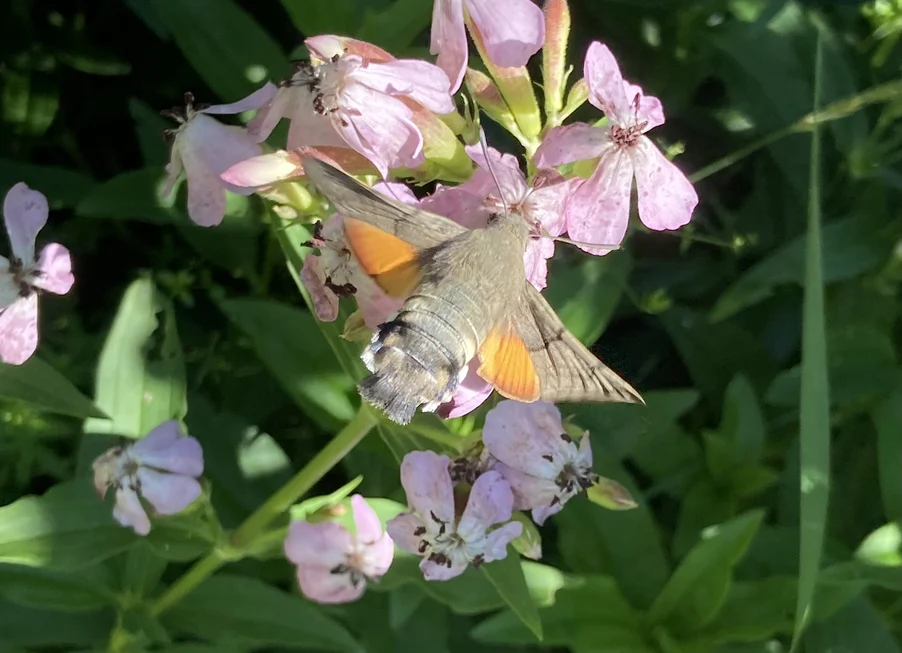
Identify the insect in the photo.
Macroglossum stellatarum
